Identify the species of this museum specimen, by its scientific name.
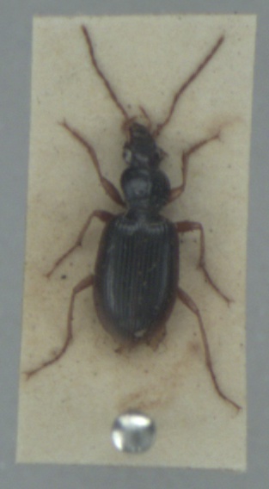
Paranchus albipes
